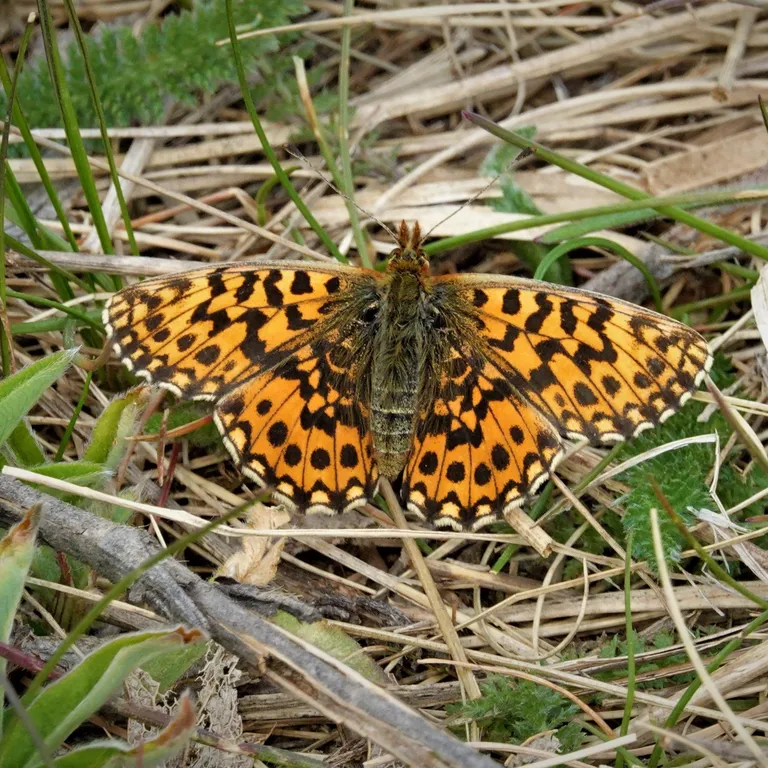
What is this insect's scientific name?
Boloria dia
